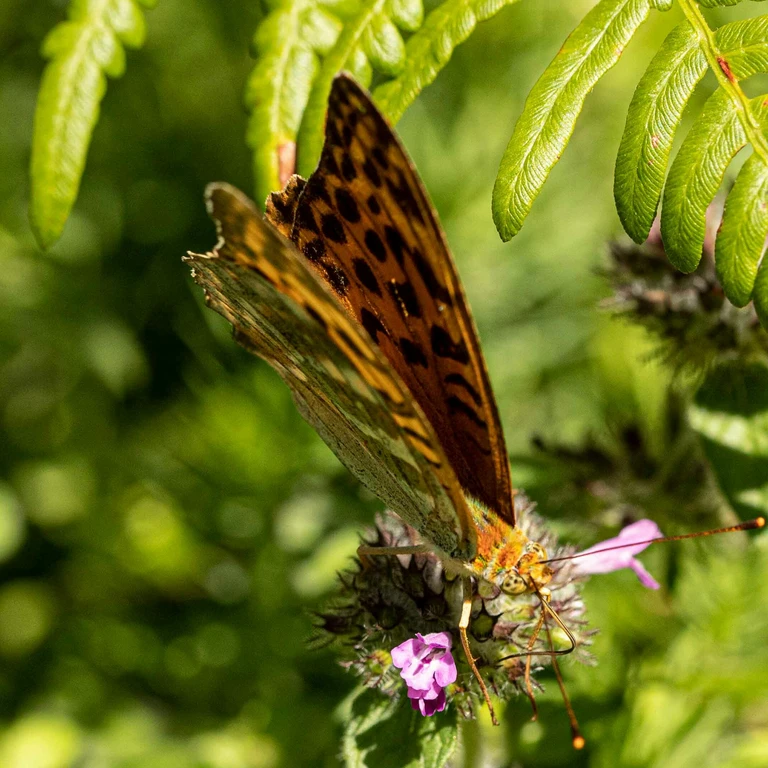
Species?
Argynnis paphia
